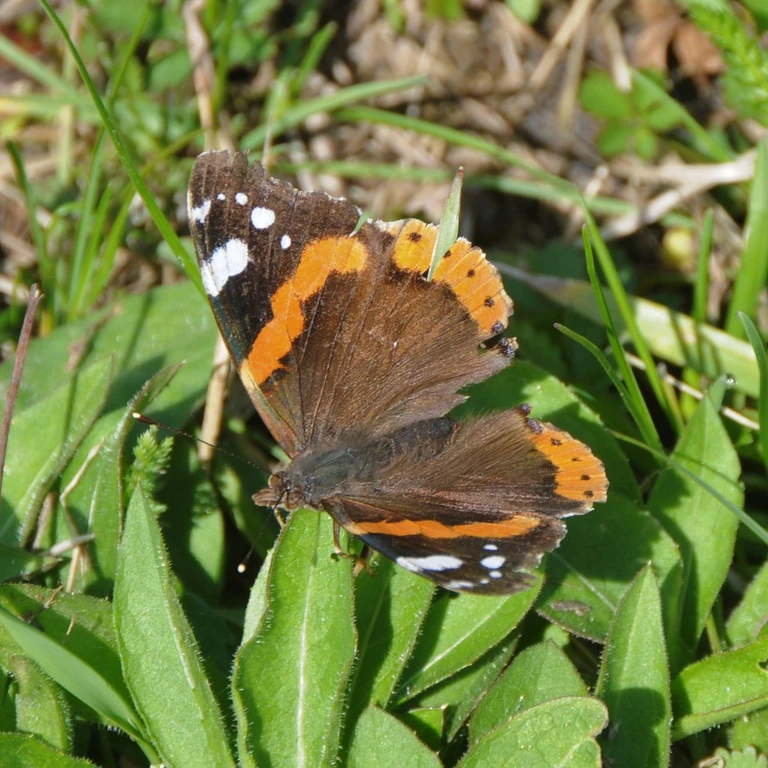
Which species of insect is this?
Vanessa atalanta
